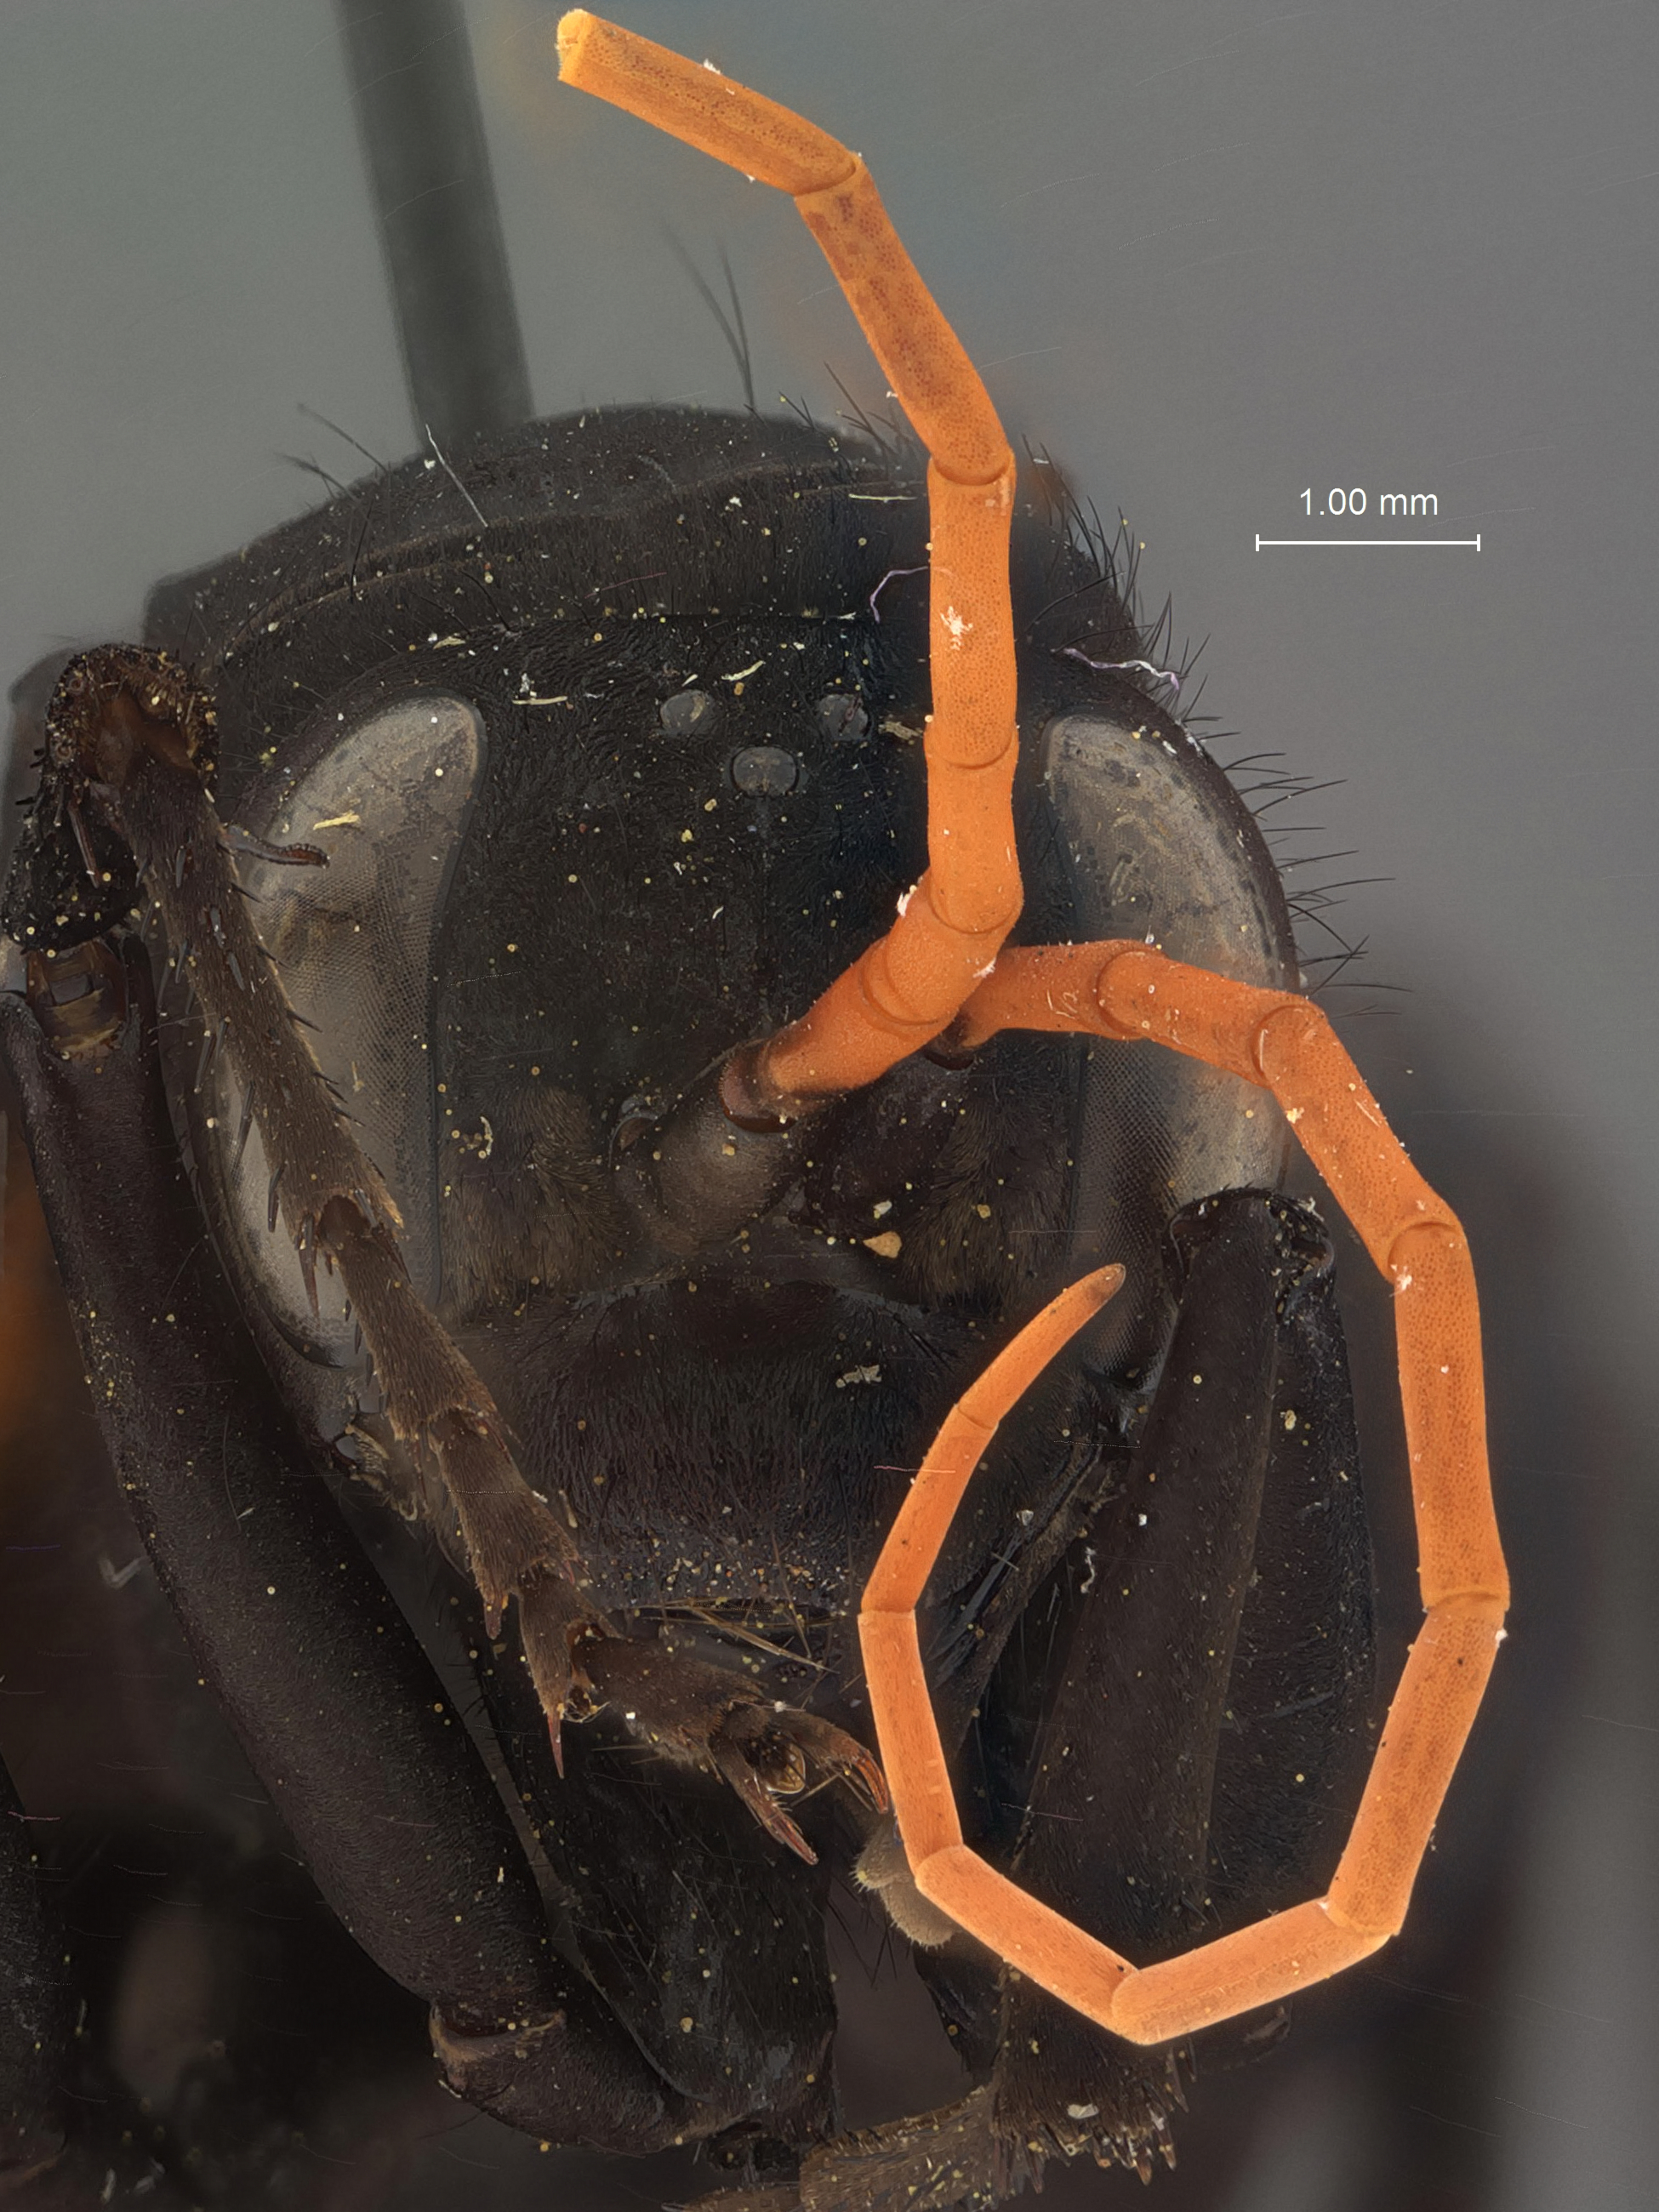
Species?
Priocnemioides unifasciatus
